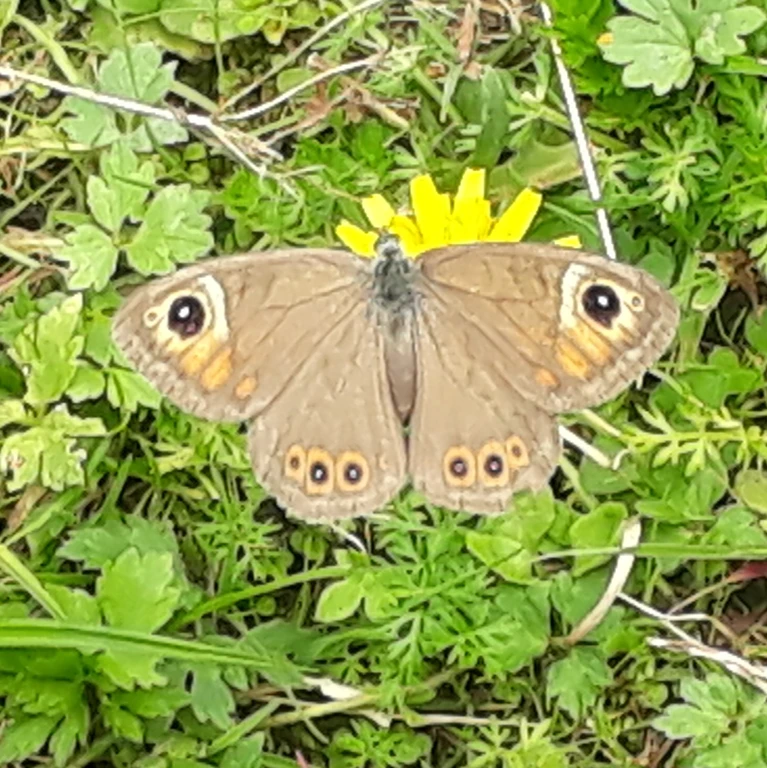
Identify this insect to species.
Lasiommata maera (also Pararge maera)
